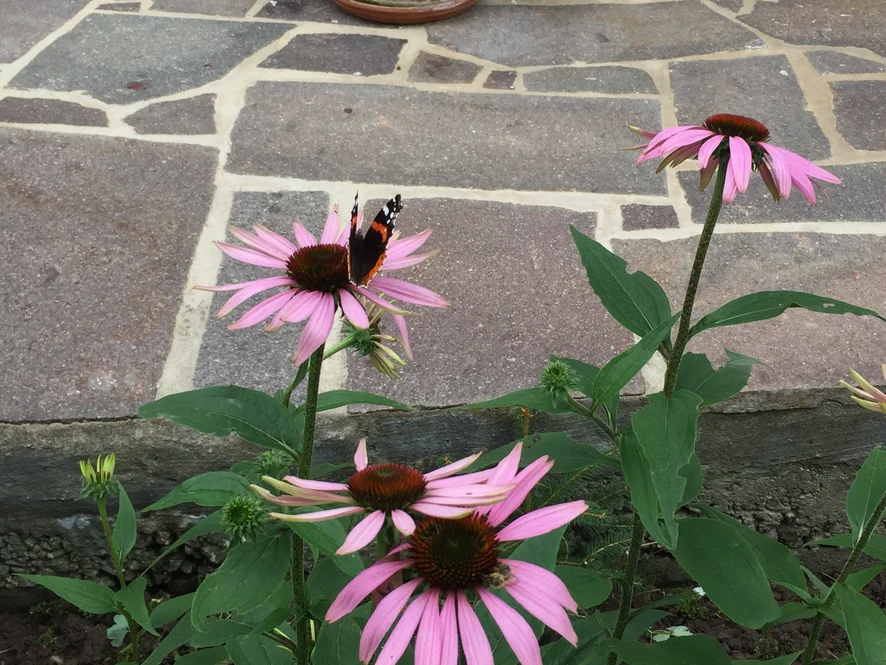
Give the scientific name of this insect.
Vanessa atalanta
